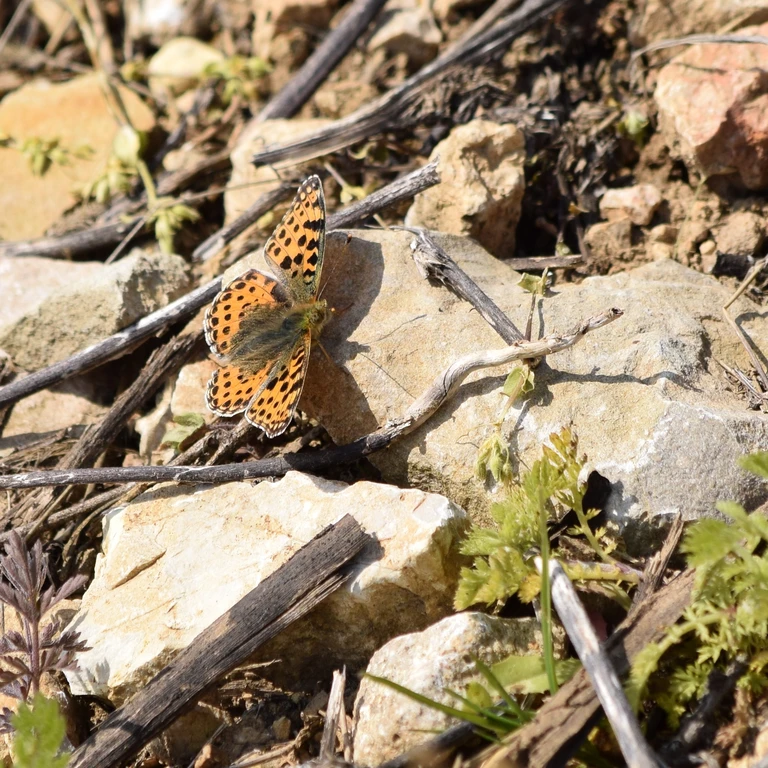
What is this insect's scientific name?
Issoria lathonia
